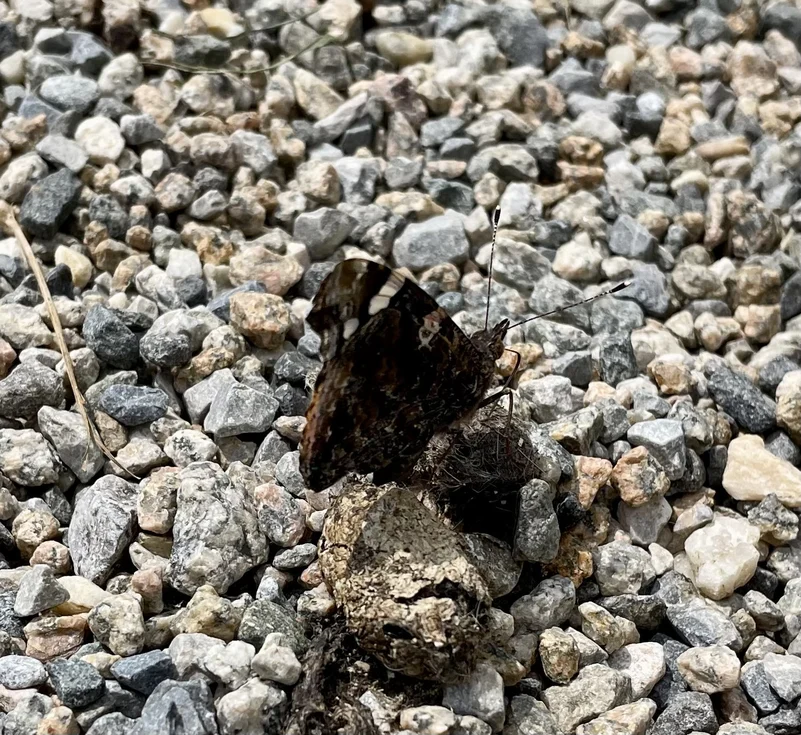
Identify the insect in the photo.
Vanessa atalanta
